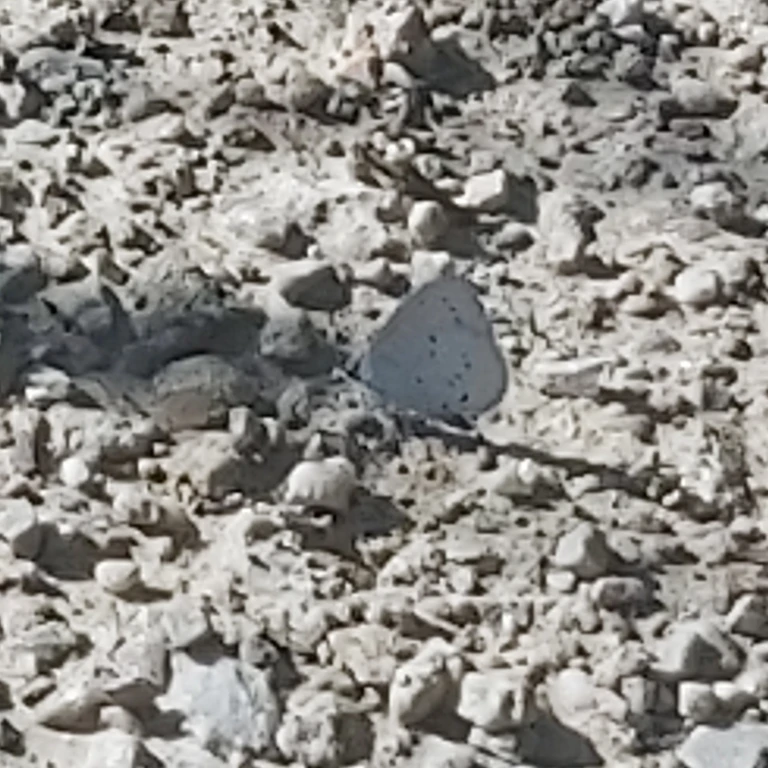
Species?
Celastrina argiolus
